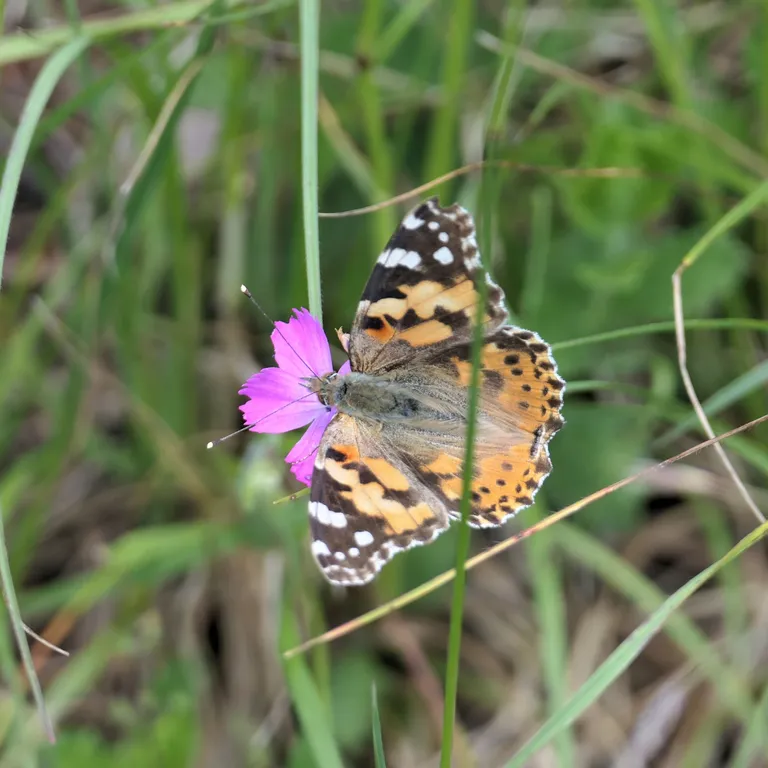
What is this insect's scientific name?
Vanessa cardui
